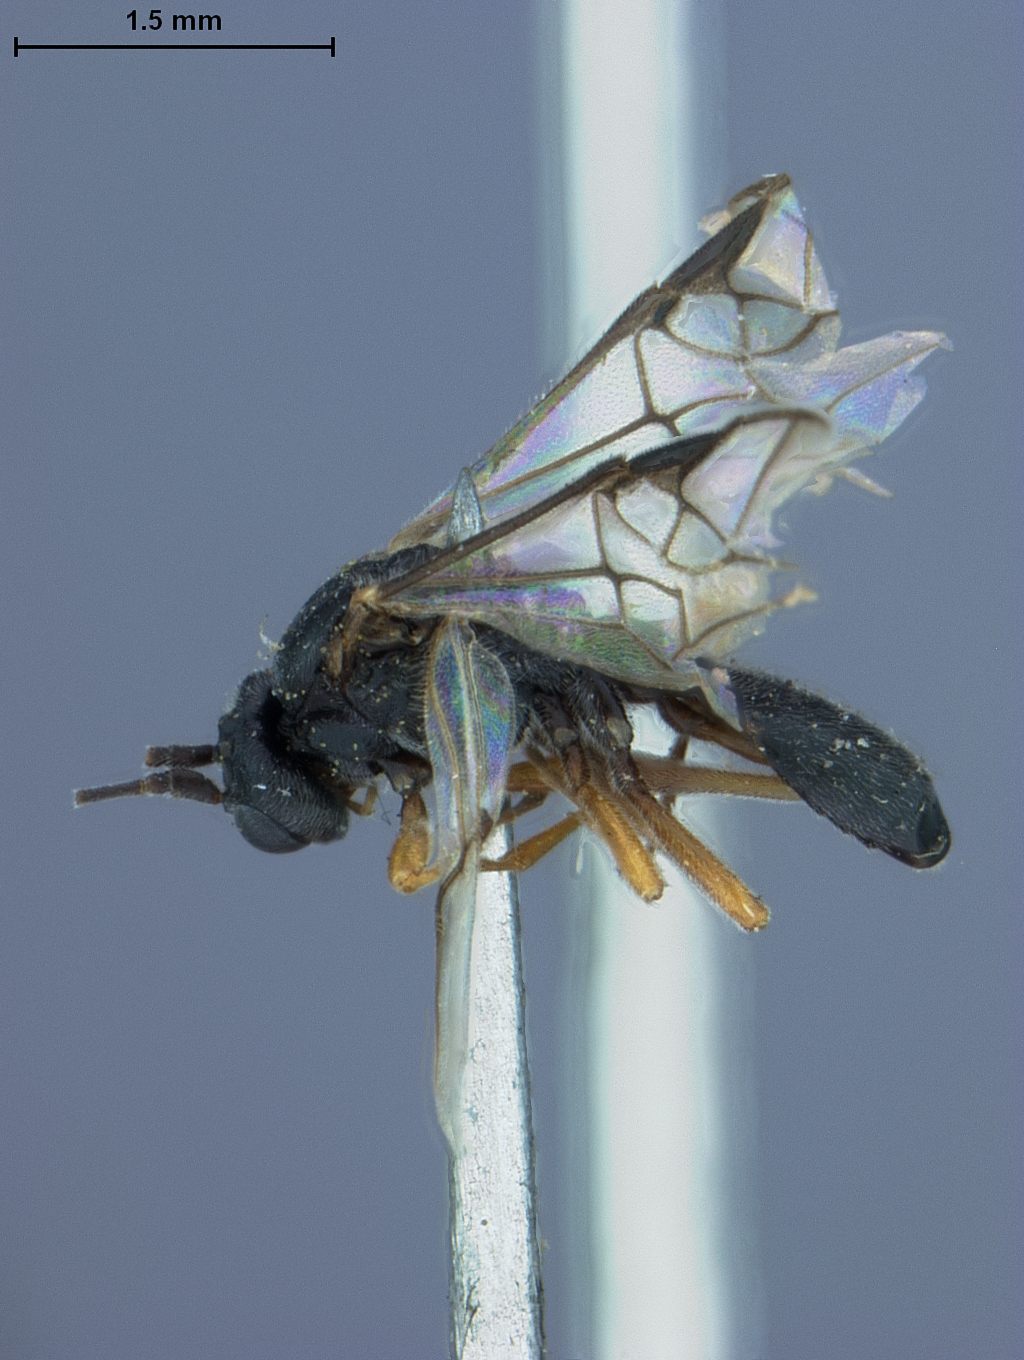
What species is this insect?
Ichneutes popoffensis
